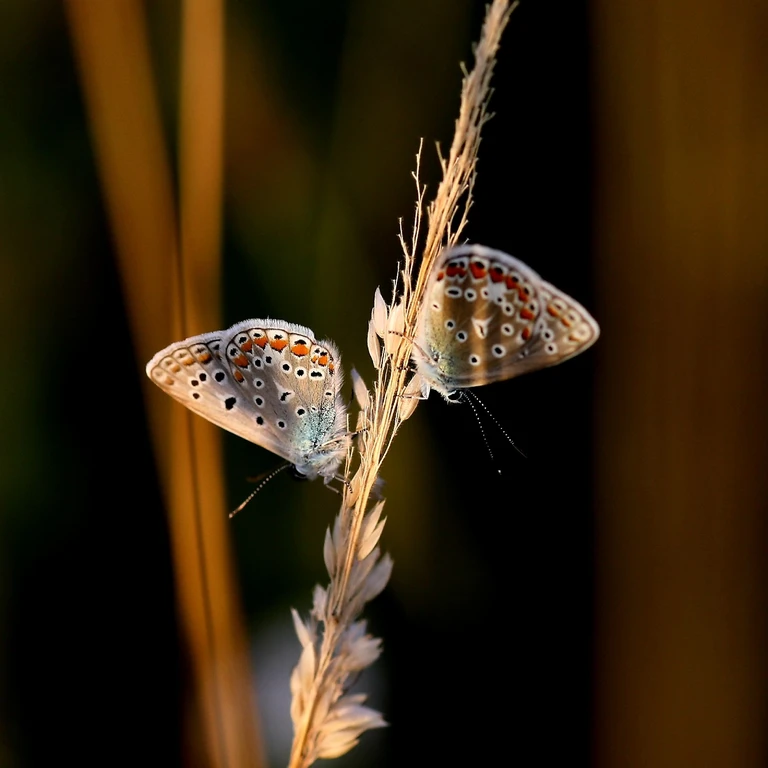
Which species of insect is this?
Polyommatus icarus
